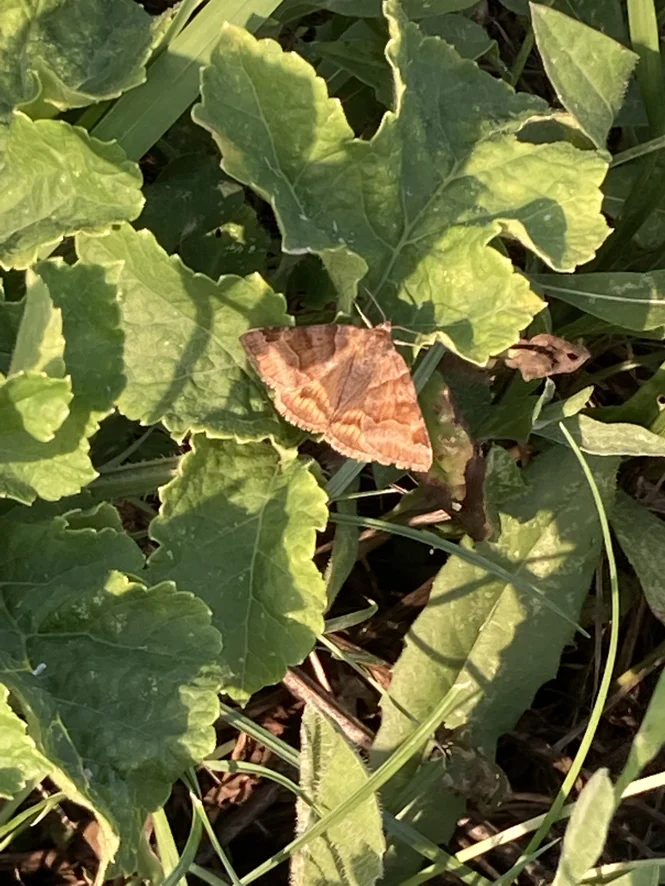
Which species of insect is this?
Euclidia glyphica
